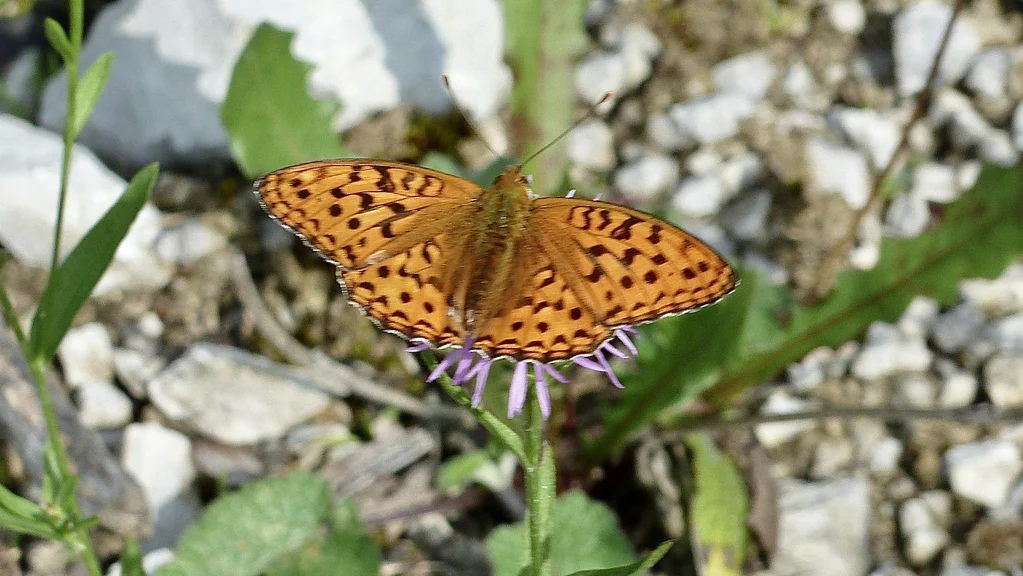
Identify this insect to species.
Fabriciana adippe
